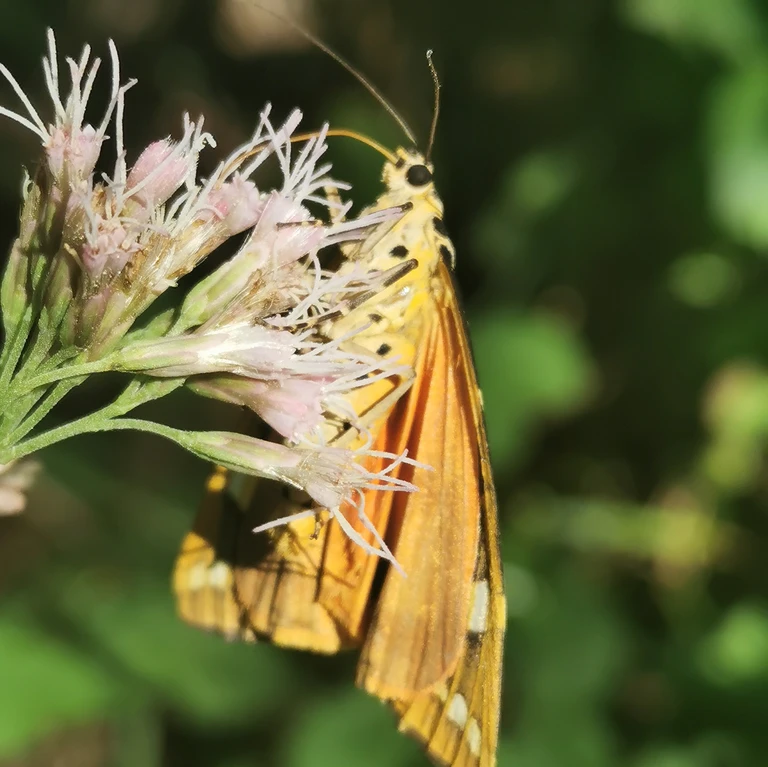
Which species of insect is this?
Euplagia quadripunctaria
